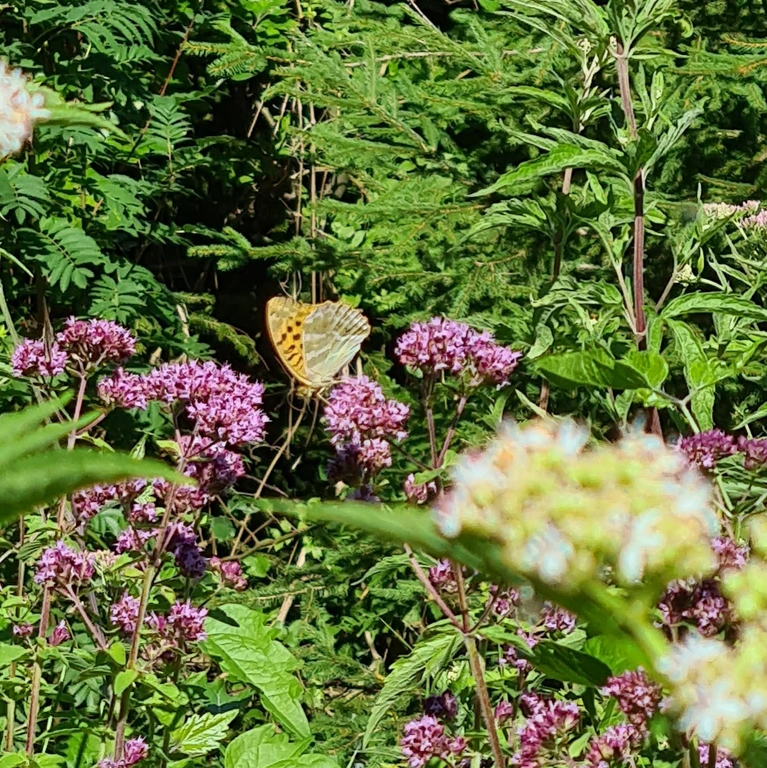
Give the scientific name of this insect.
Argynnis paphia
